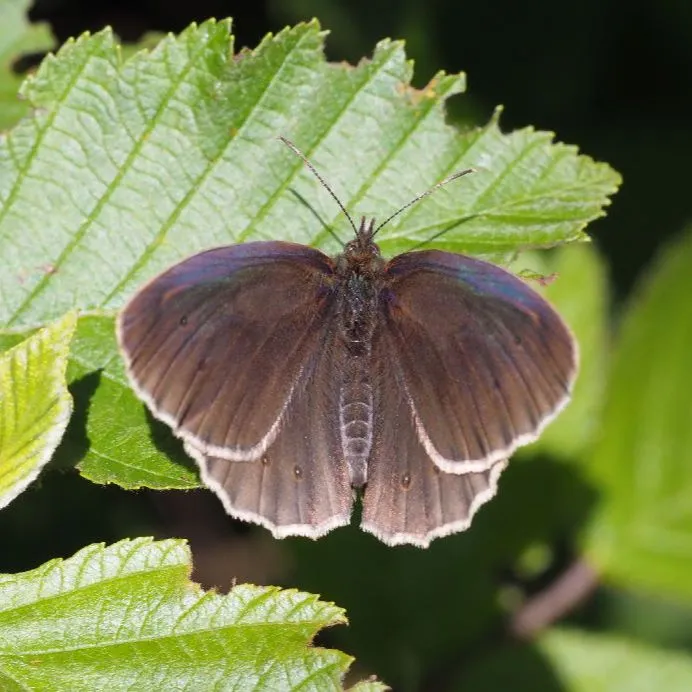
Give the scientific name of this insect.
Aphantopus hyperantus
